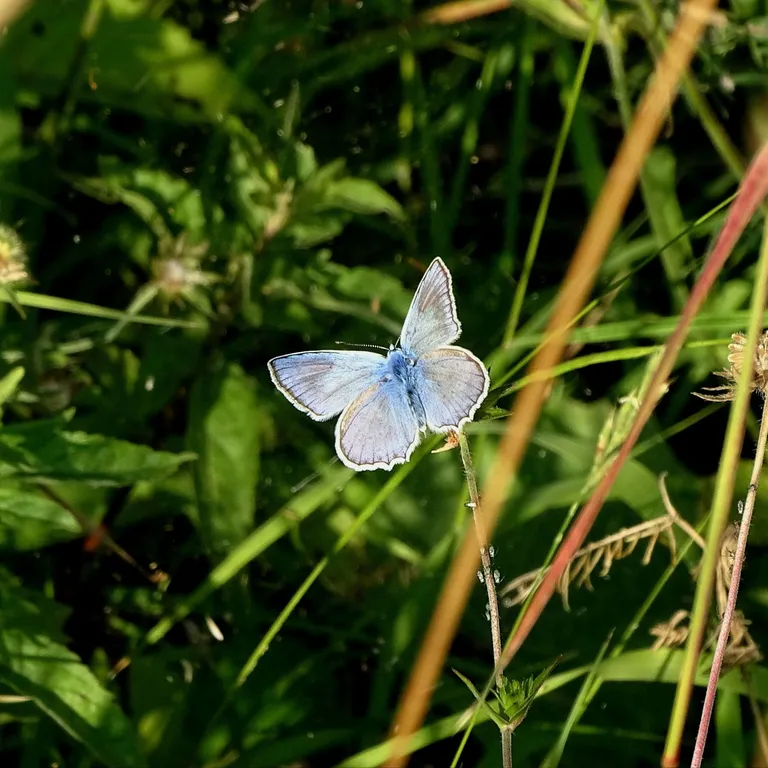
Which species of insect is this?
Polyommatus daphnis
